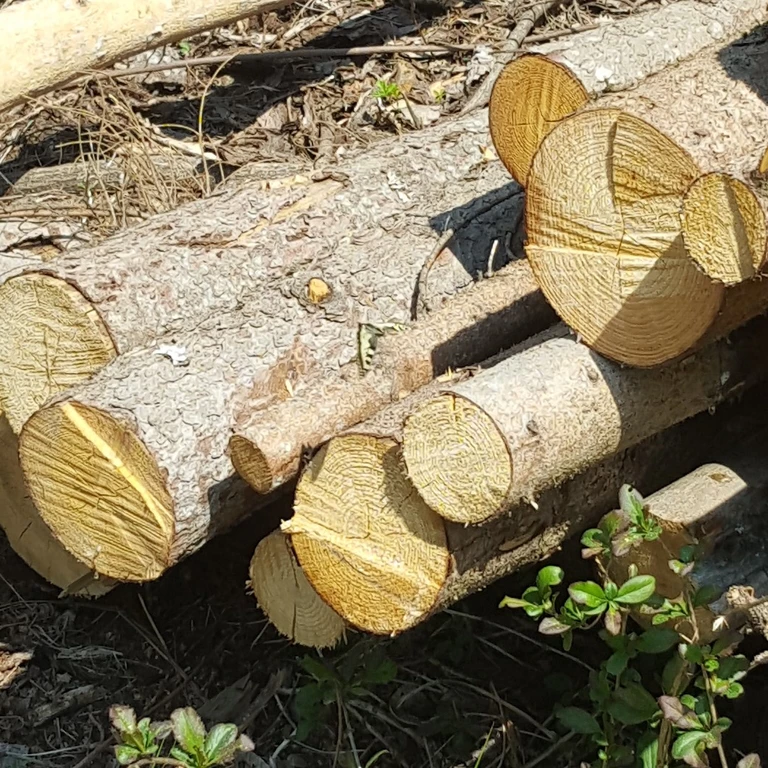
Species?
Papilio machaon
